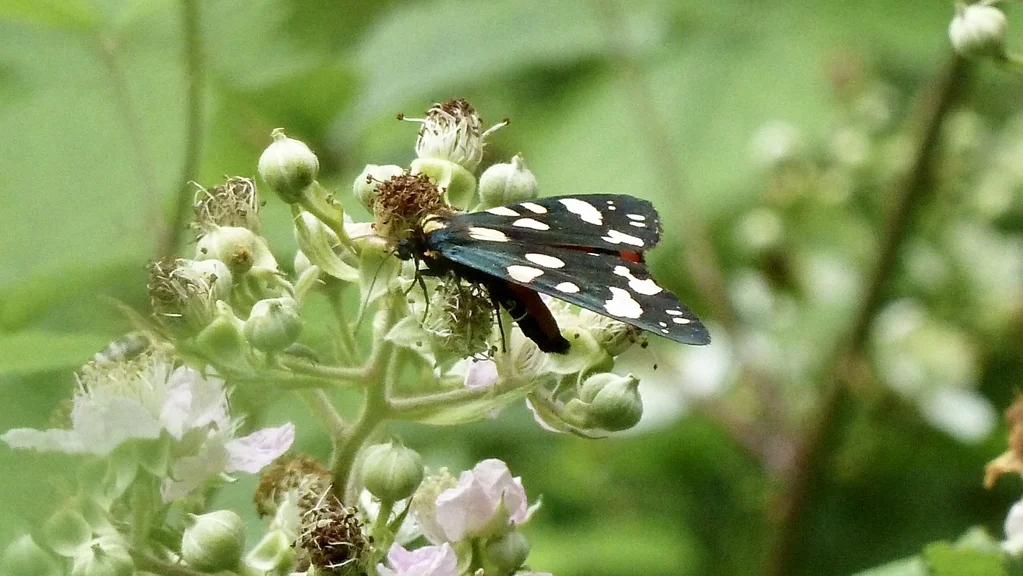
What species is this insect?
Callimorpha dominula
